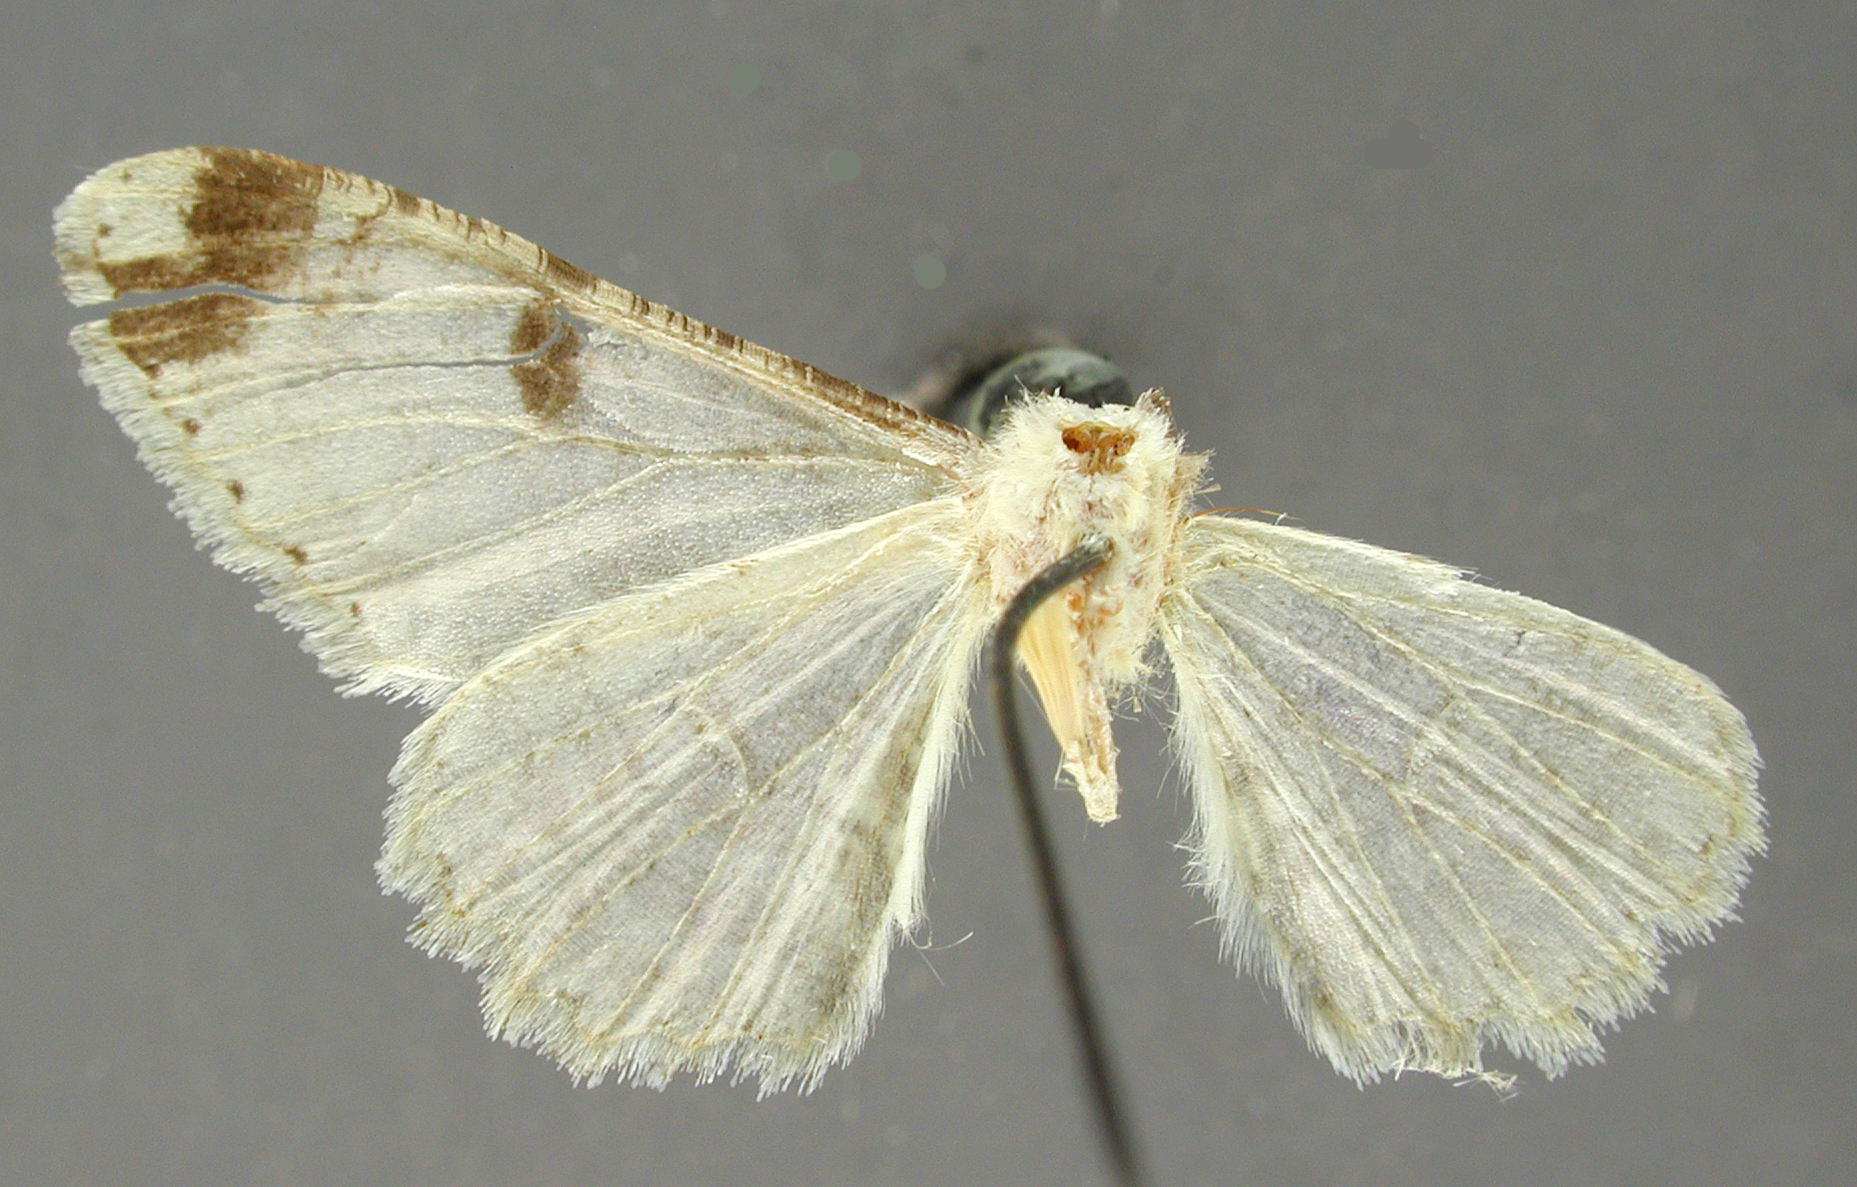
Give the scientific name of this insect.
Boarmia jurgina
